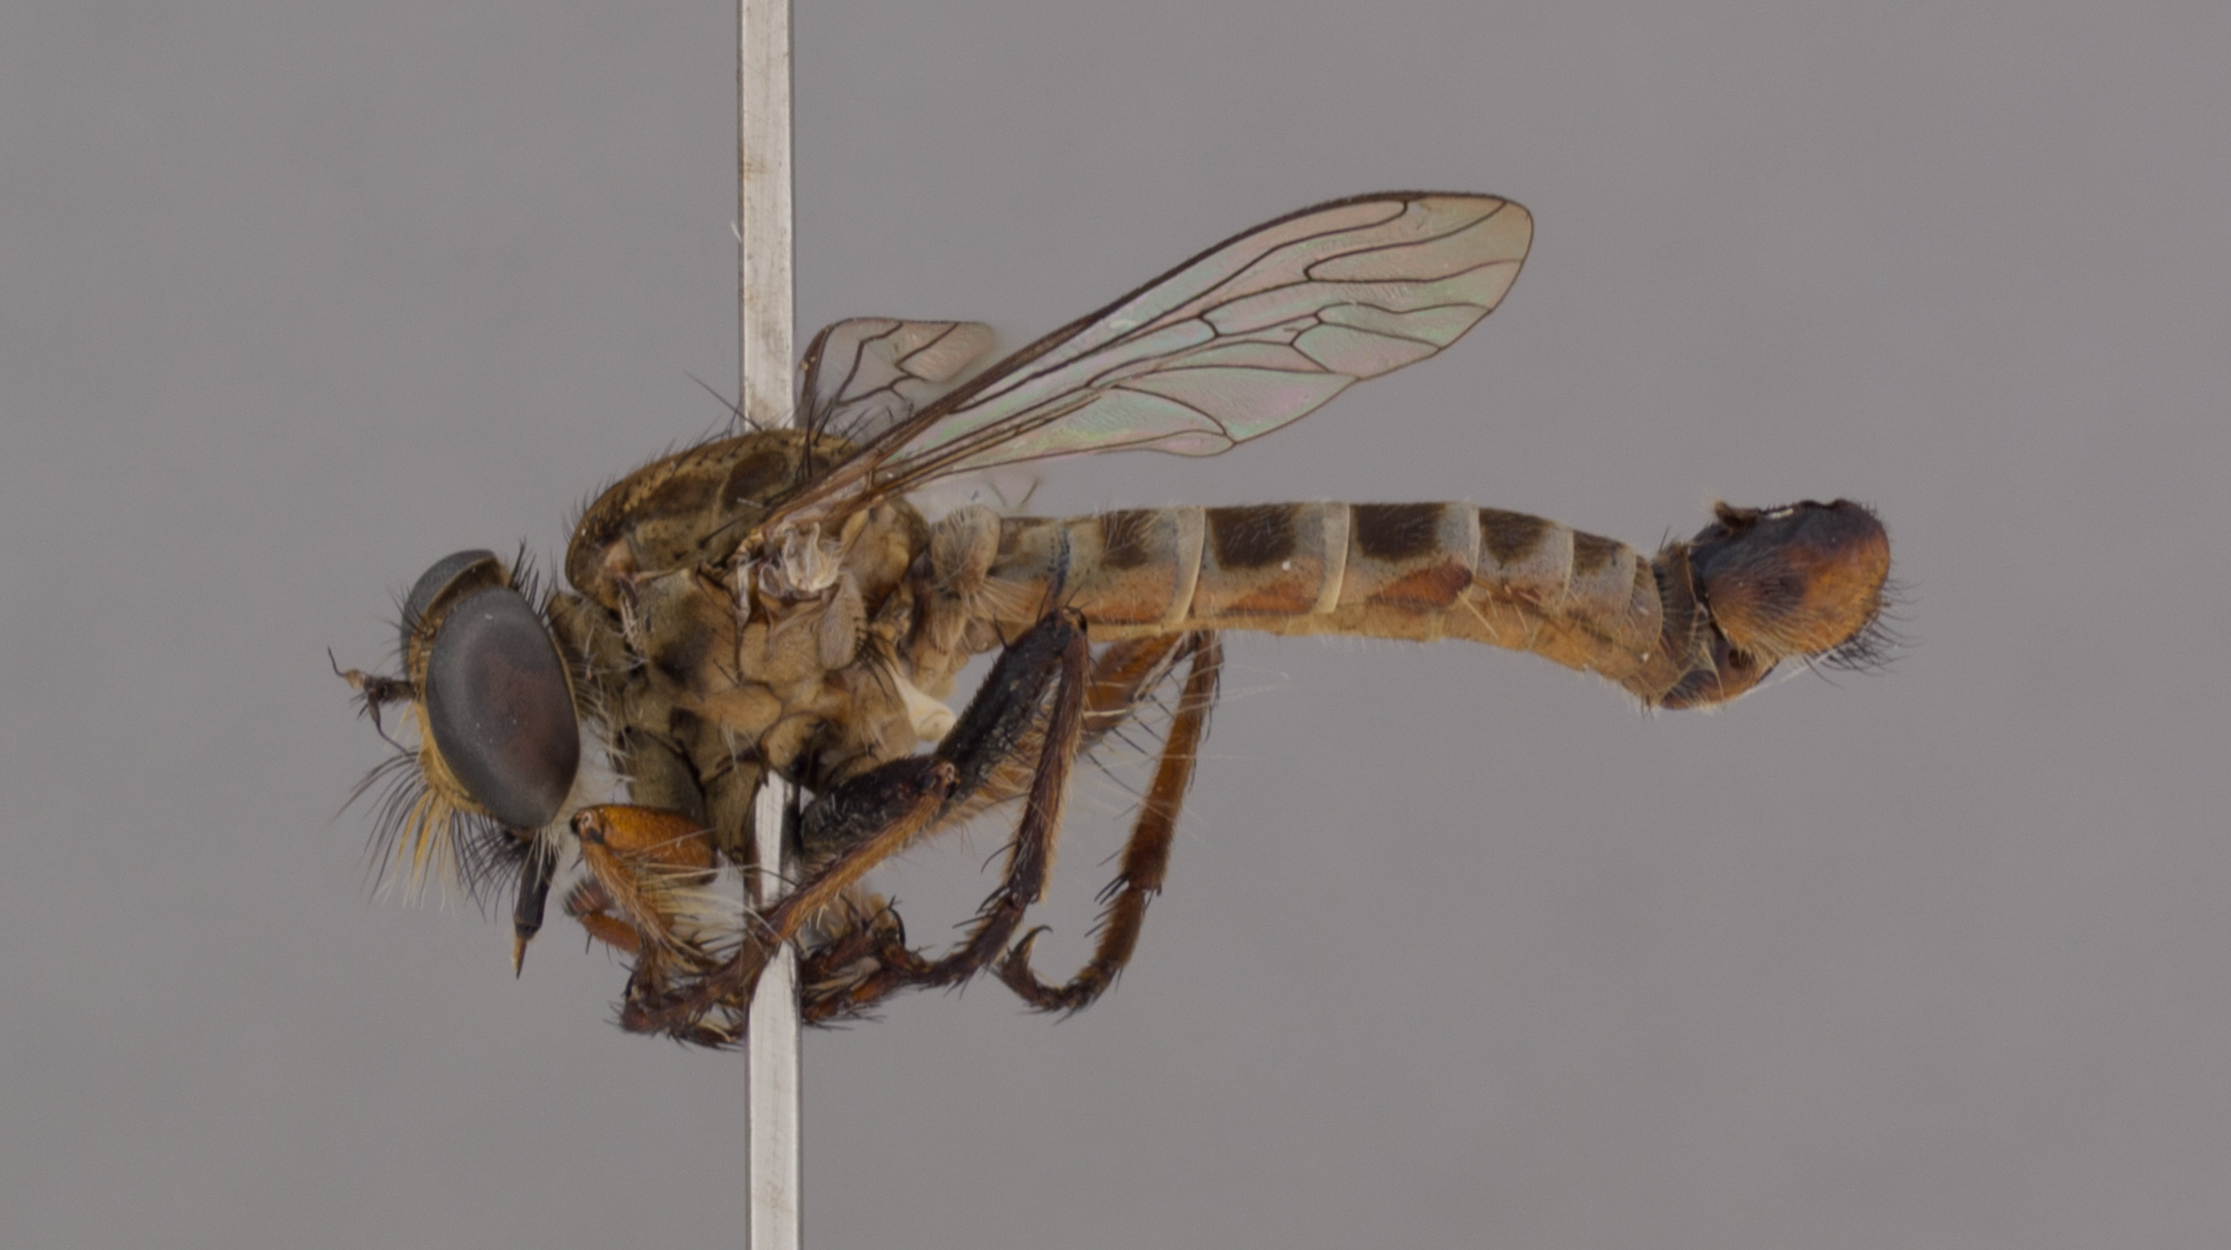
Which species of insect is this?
Wilcoxius tumidus
